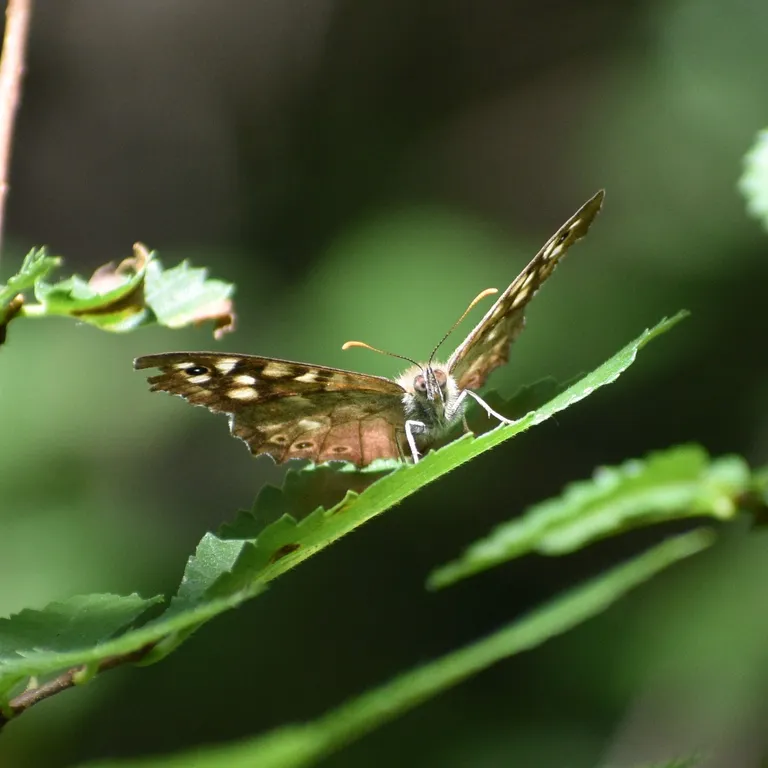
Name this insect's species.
Pararge aegeria
